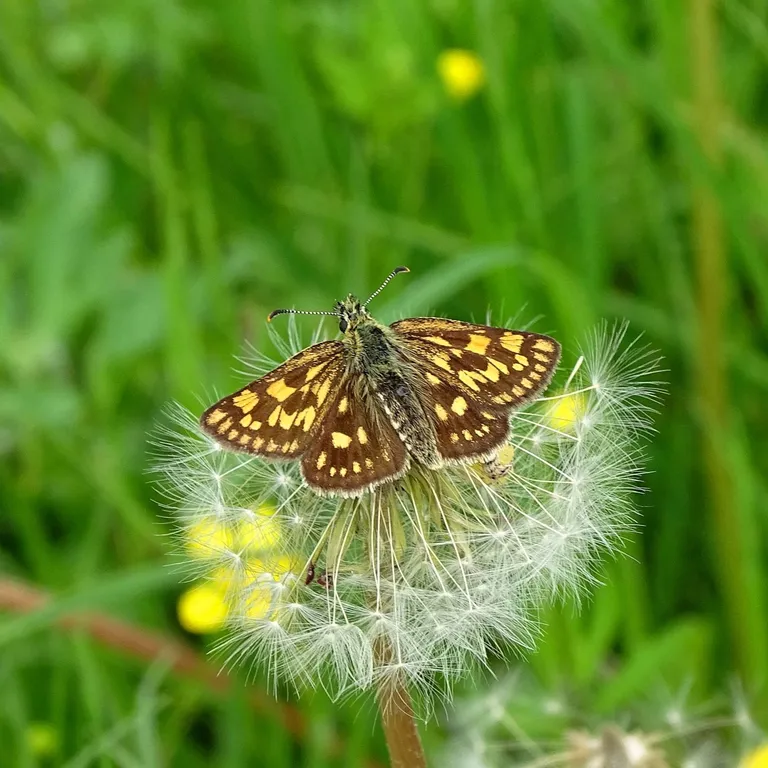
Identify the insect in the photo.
Carterocephalus palaemon
